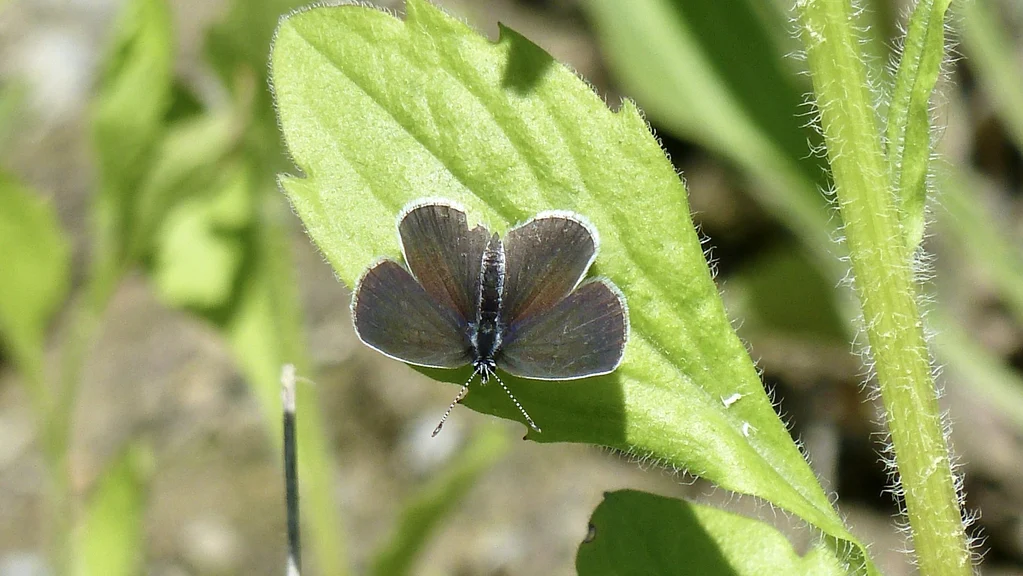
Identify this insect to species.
Cupido minimus
